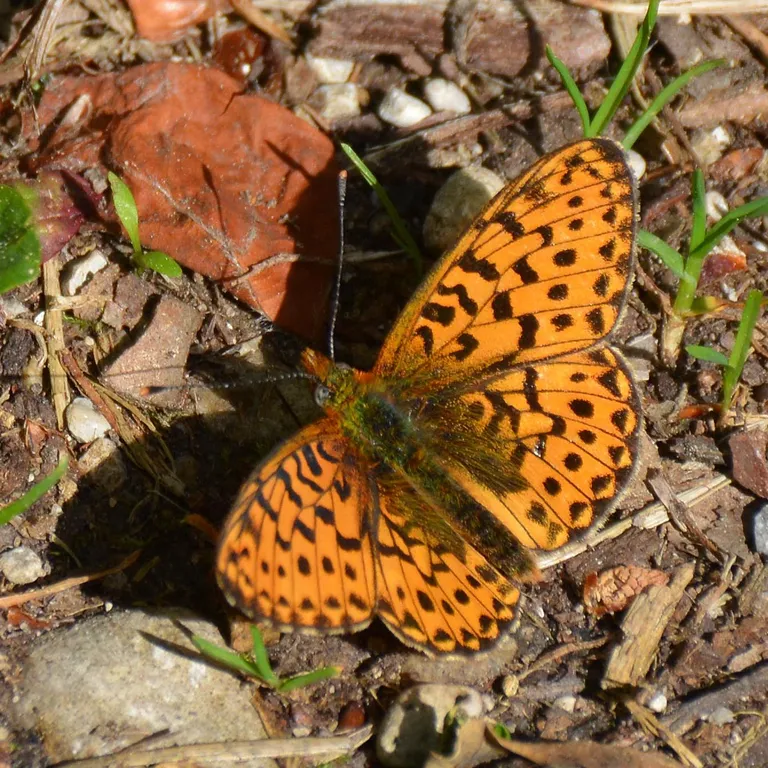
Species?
Boloria euphrosyne (also Clossiana euphrosyne)
